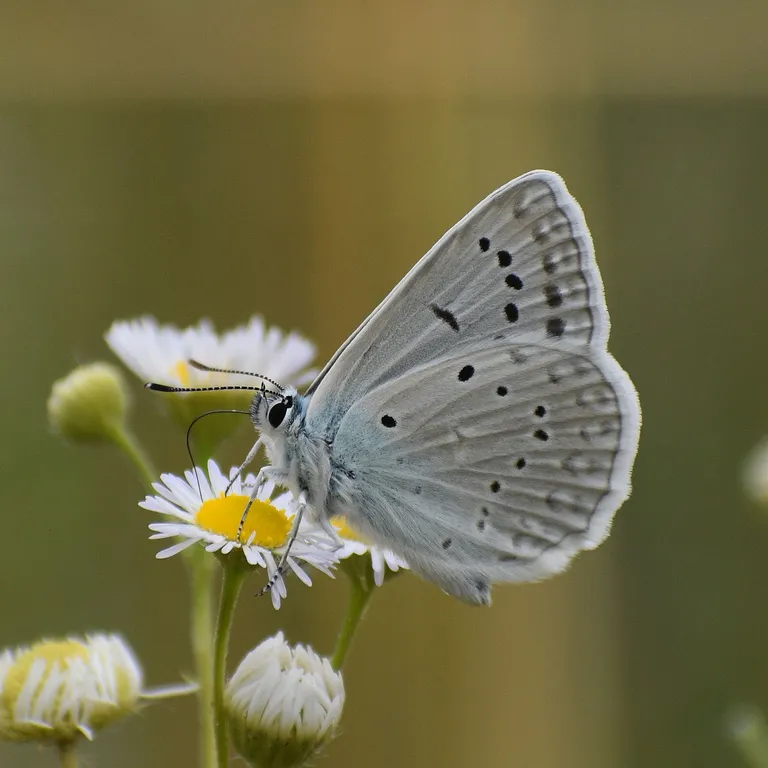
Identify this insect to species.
Polyommatus daphnis
